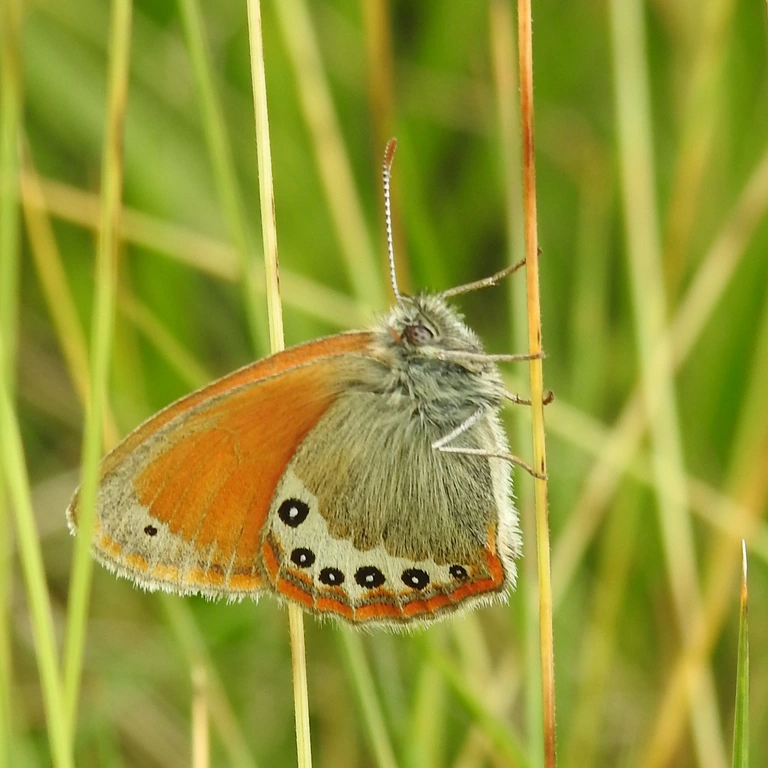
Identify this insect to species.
Coenonympha gardetta
